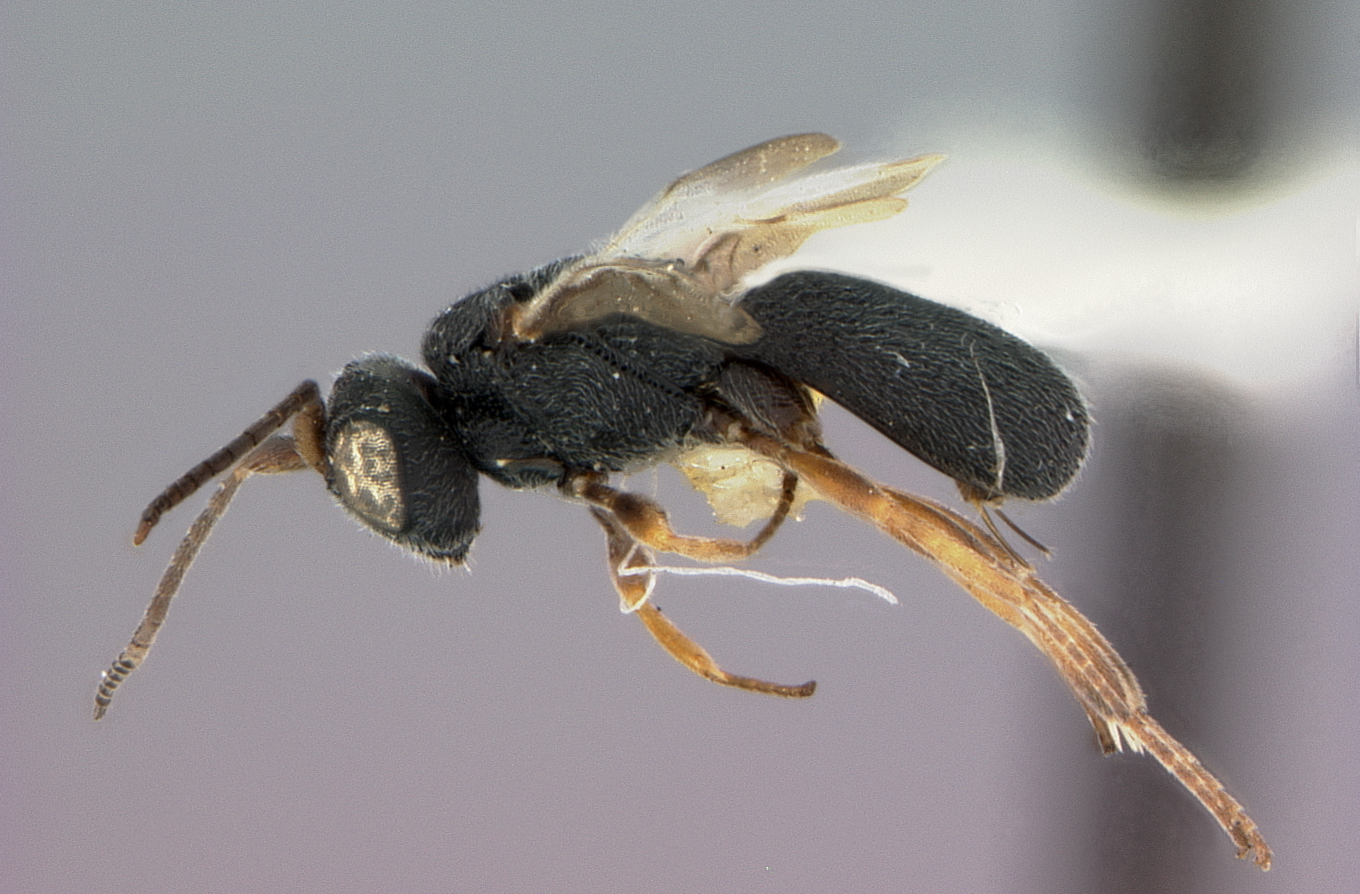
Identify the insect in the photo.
Chelonus keiferiae
